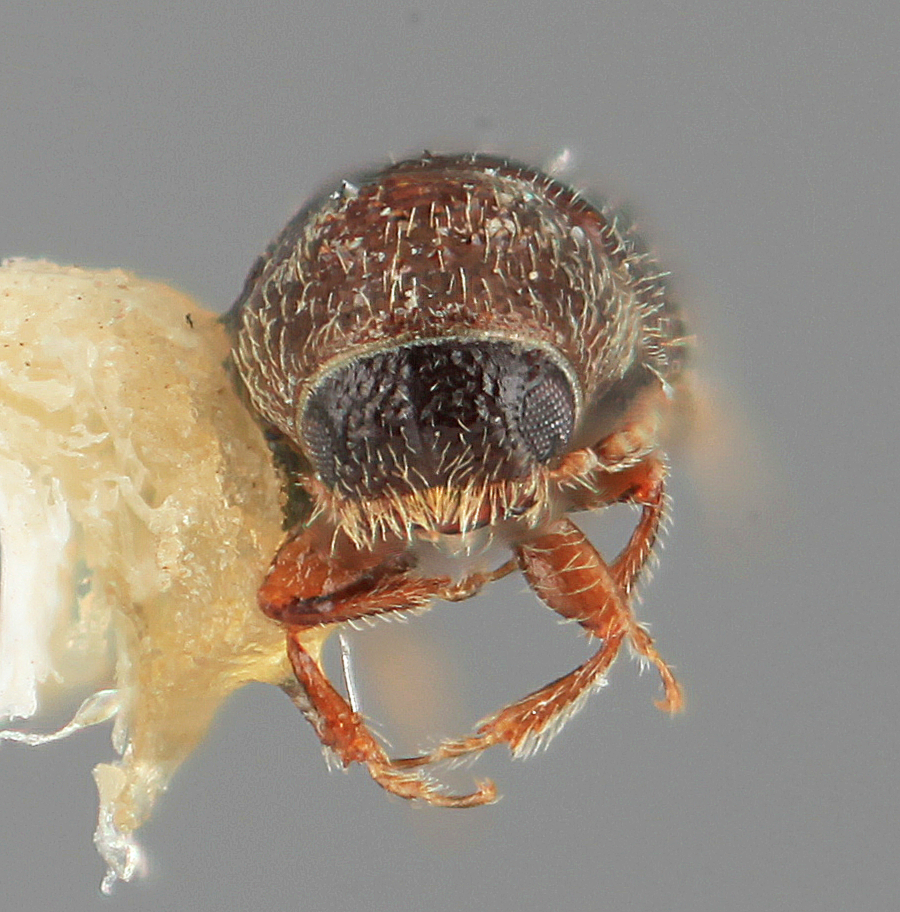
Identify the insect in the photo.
Pityophthorus festus
